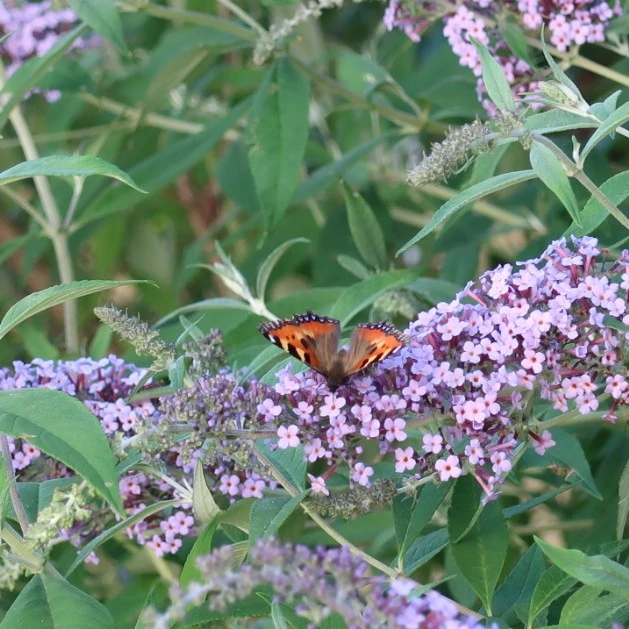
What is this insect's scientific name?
Aglais urticae
